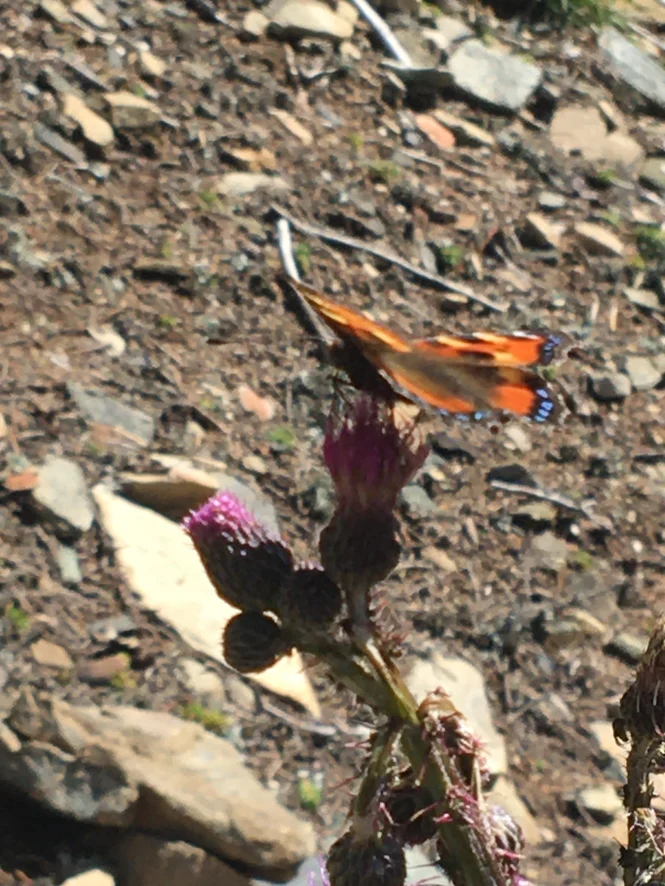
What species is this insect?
Aglais urticae
